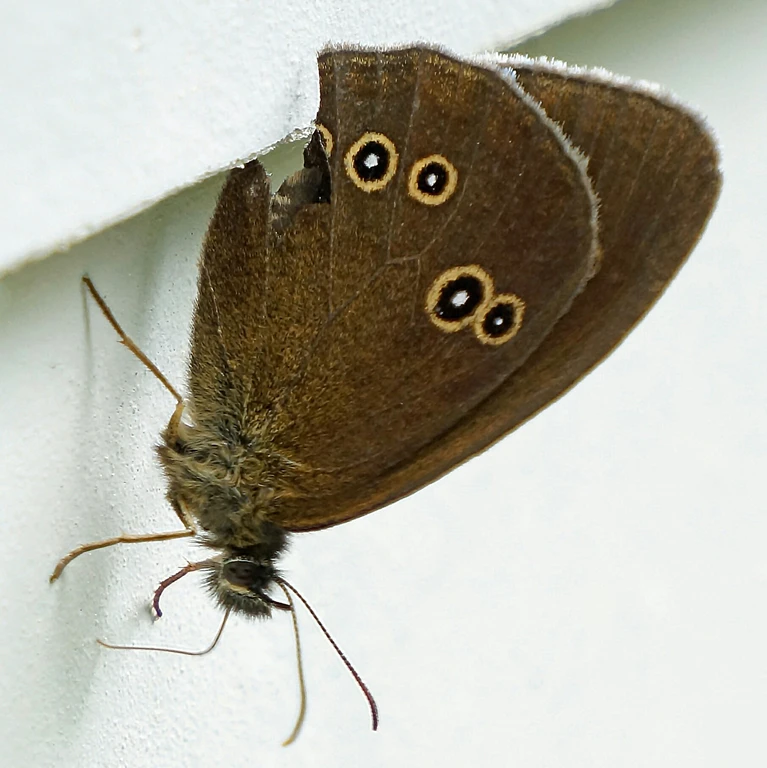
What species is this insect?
Aphantopus hyperantus
